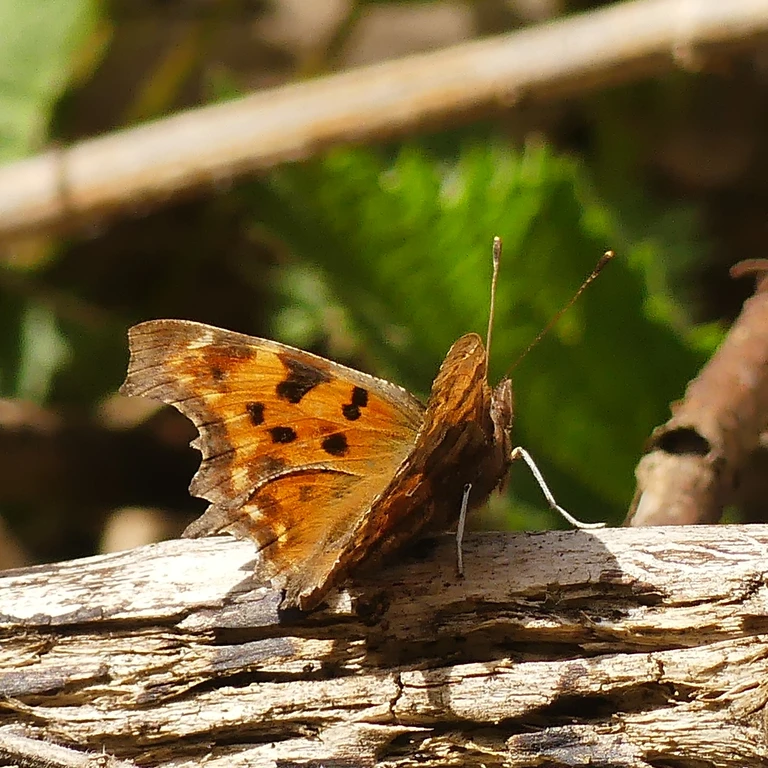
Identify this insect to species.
Polygonia c-album
